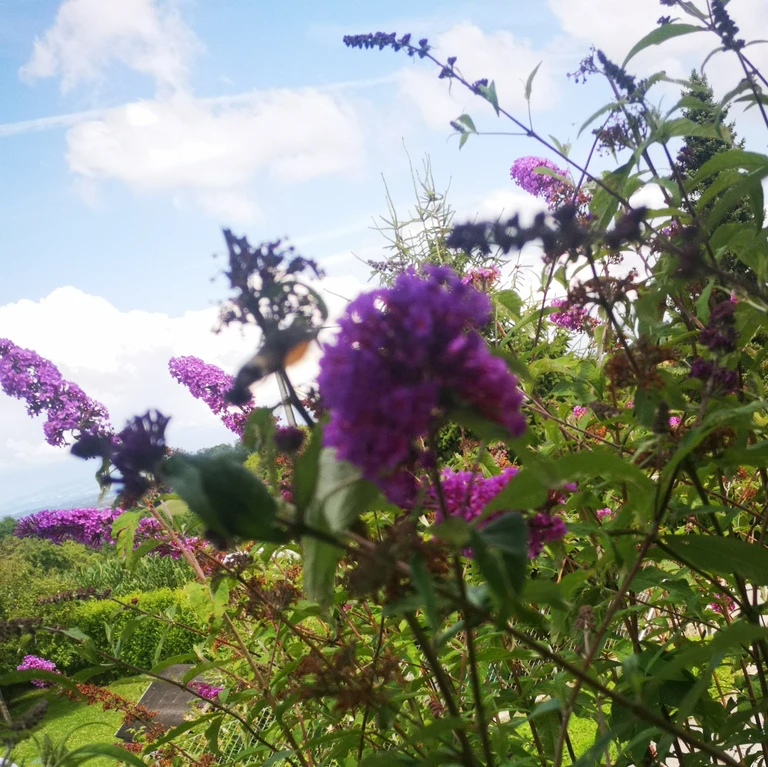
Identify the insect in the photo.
Macroglossum stellatarum
